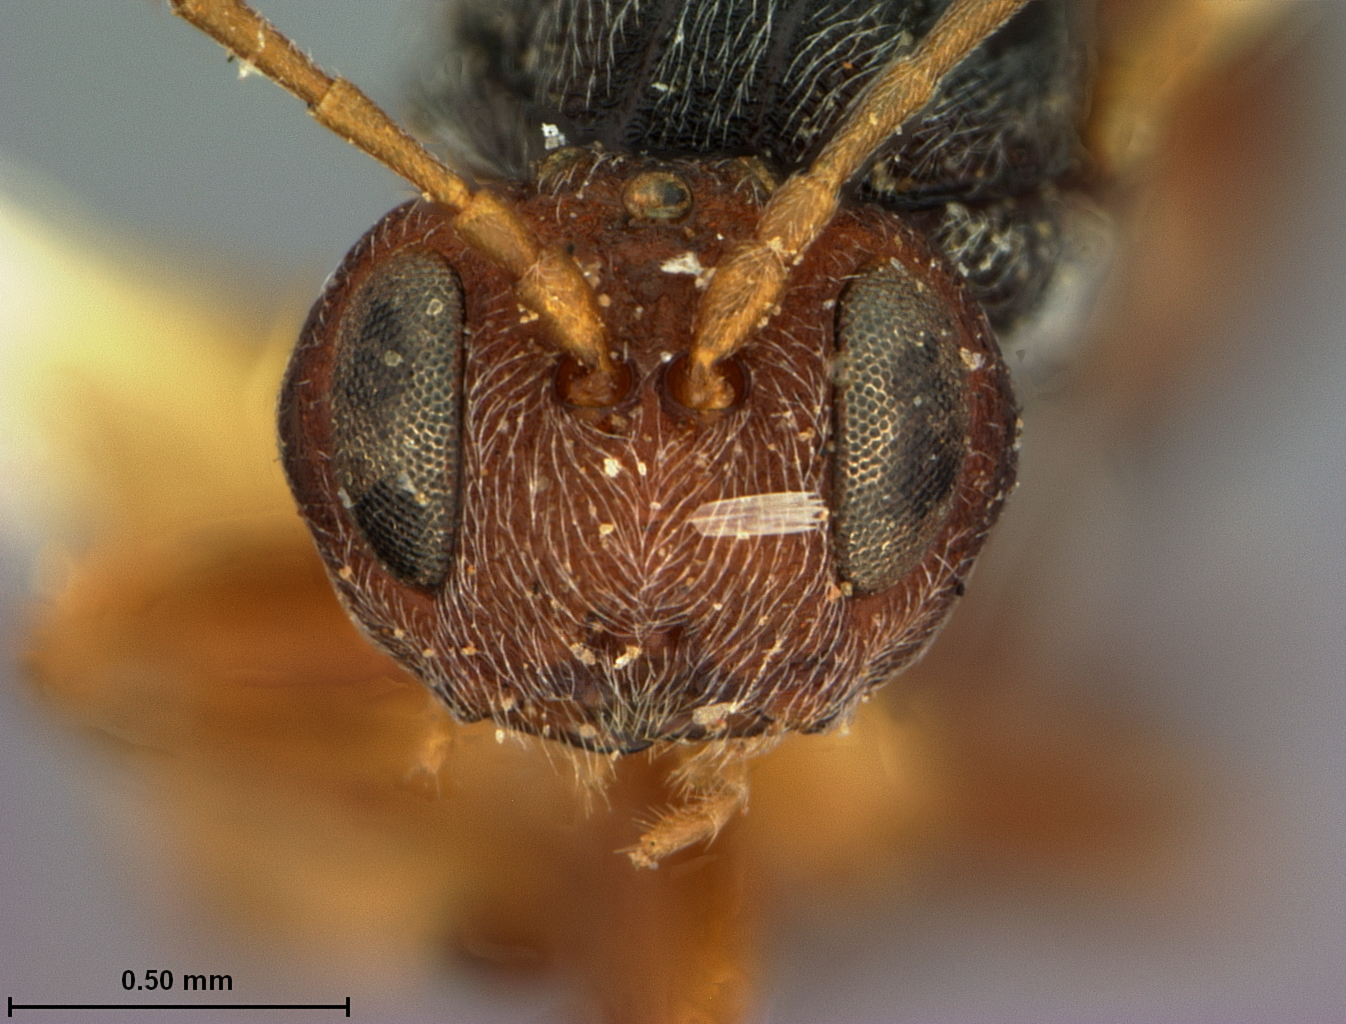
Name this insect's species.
Callirhytis rhizoxenus
